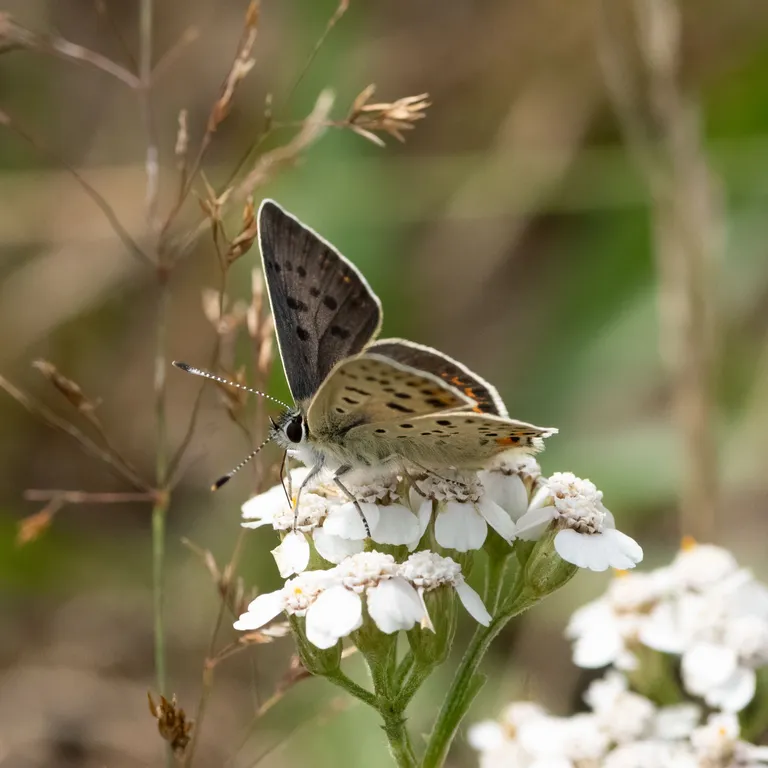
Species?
Lycaena tityrus (also Loweia tityrus)
